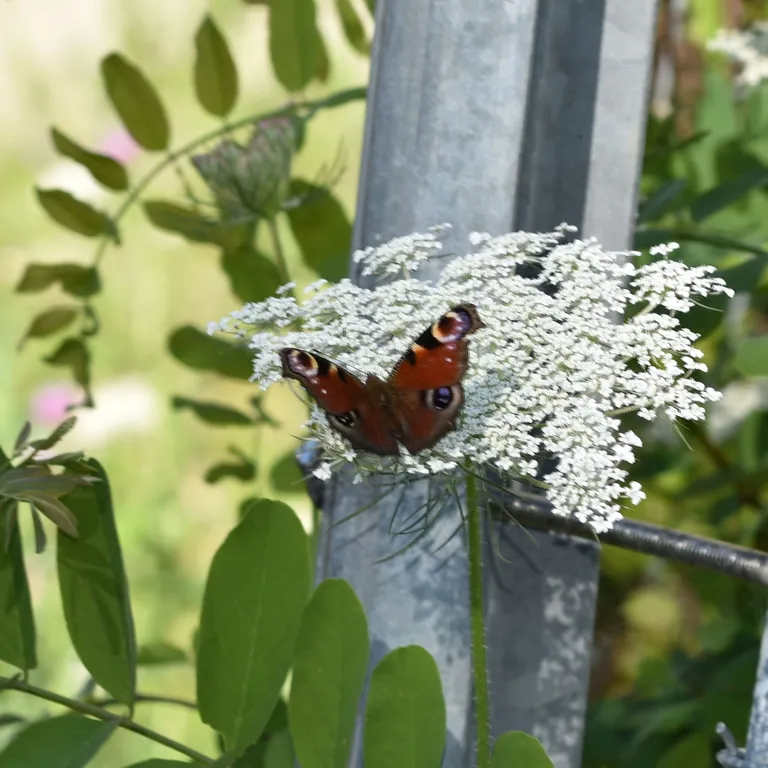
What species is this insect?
Aglais io
